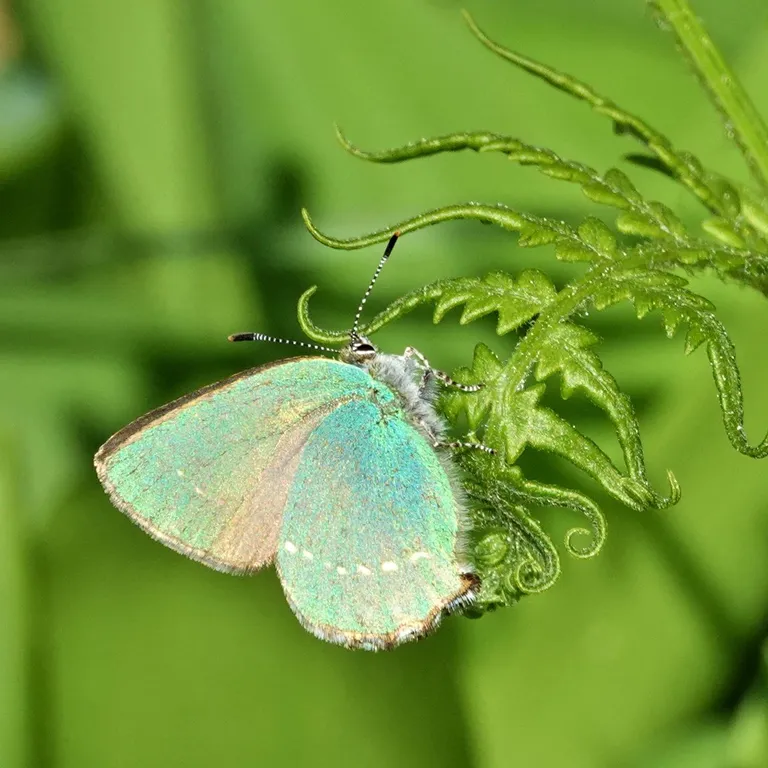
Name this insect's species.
Callophrys rubi
